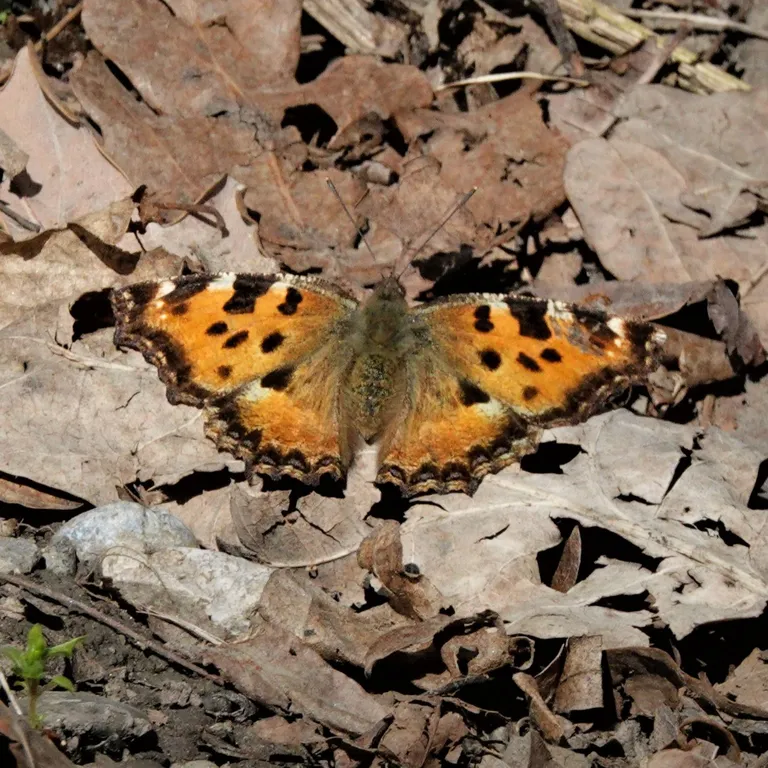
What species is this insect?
Nymphalis polychloros
